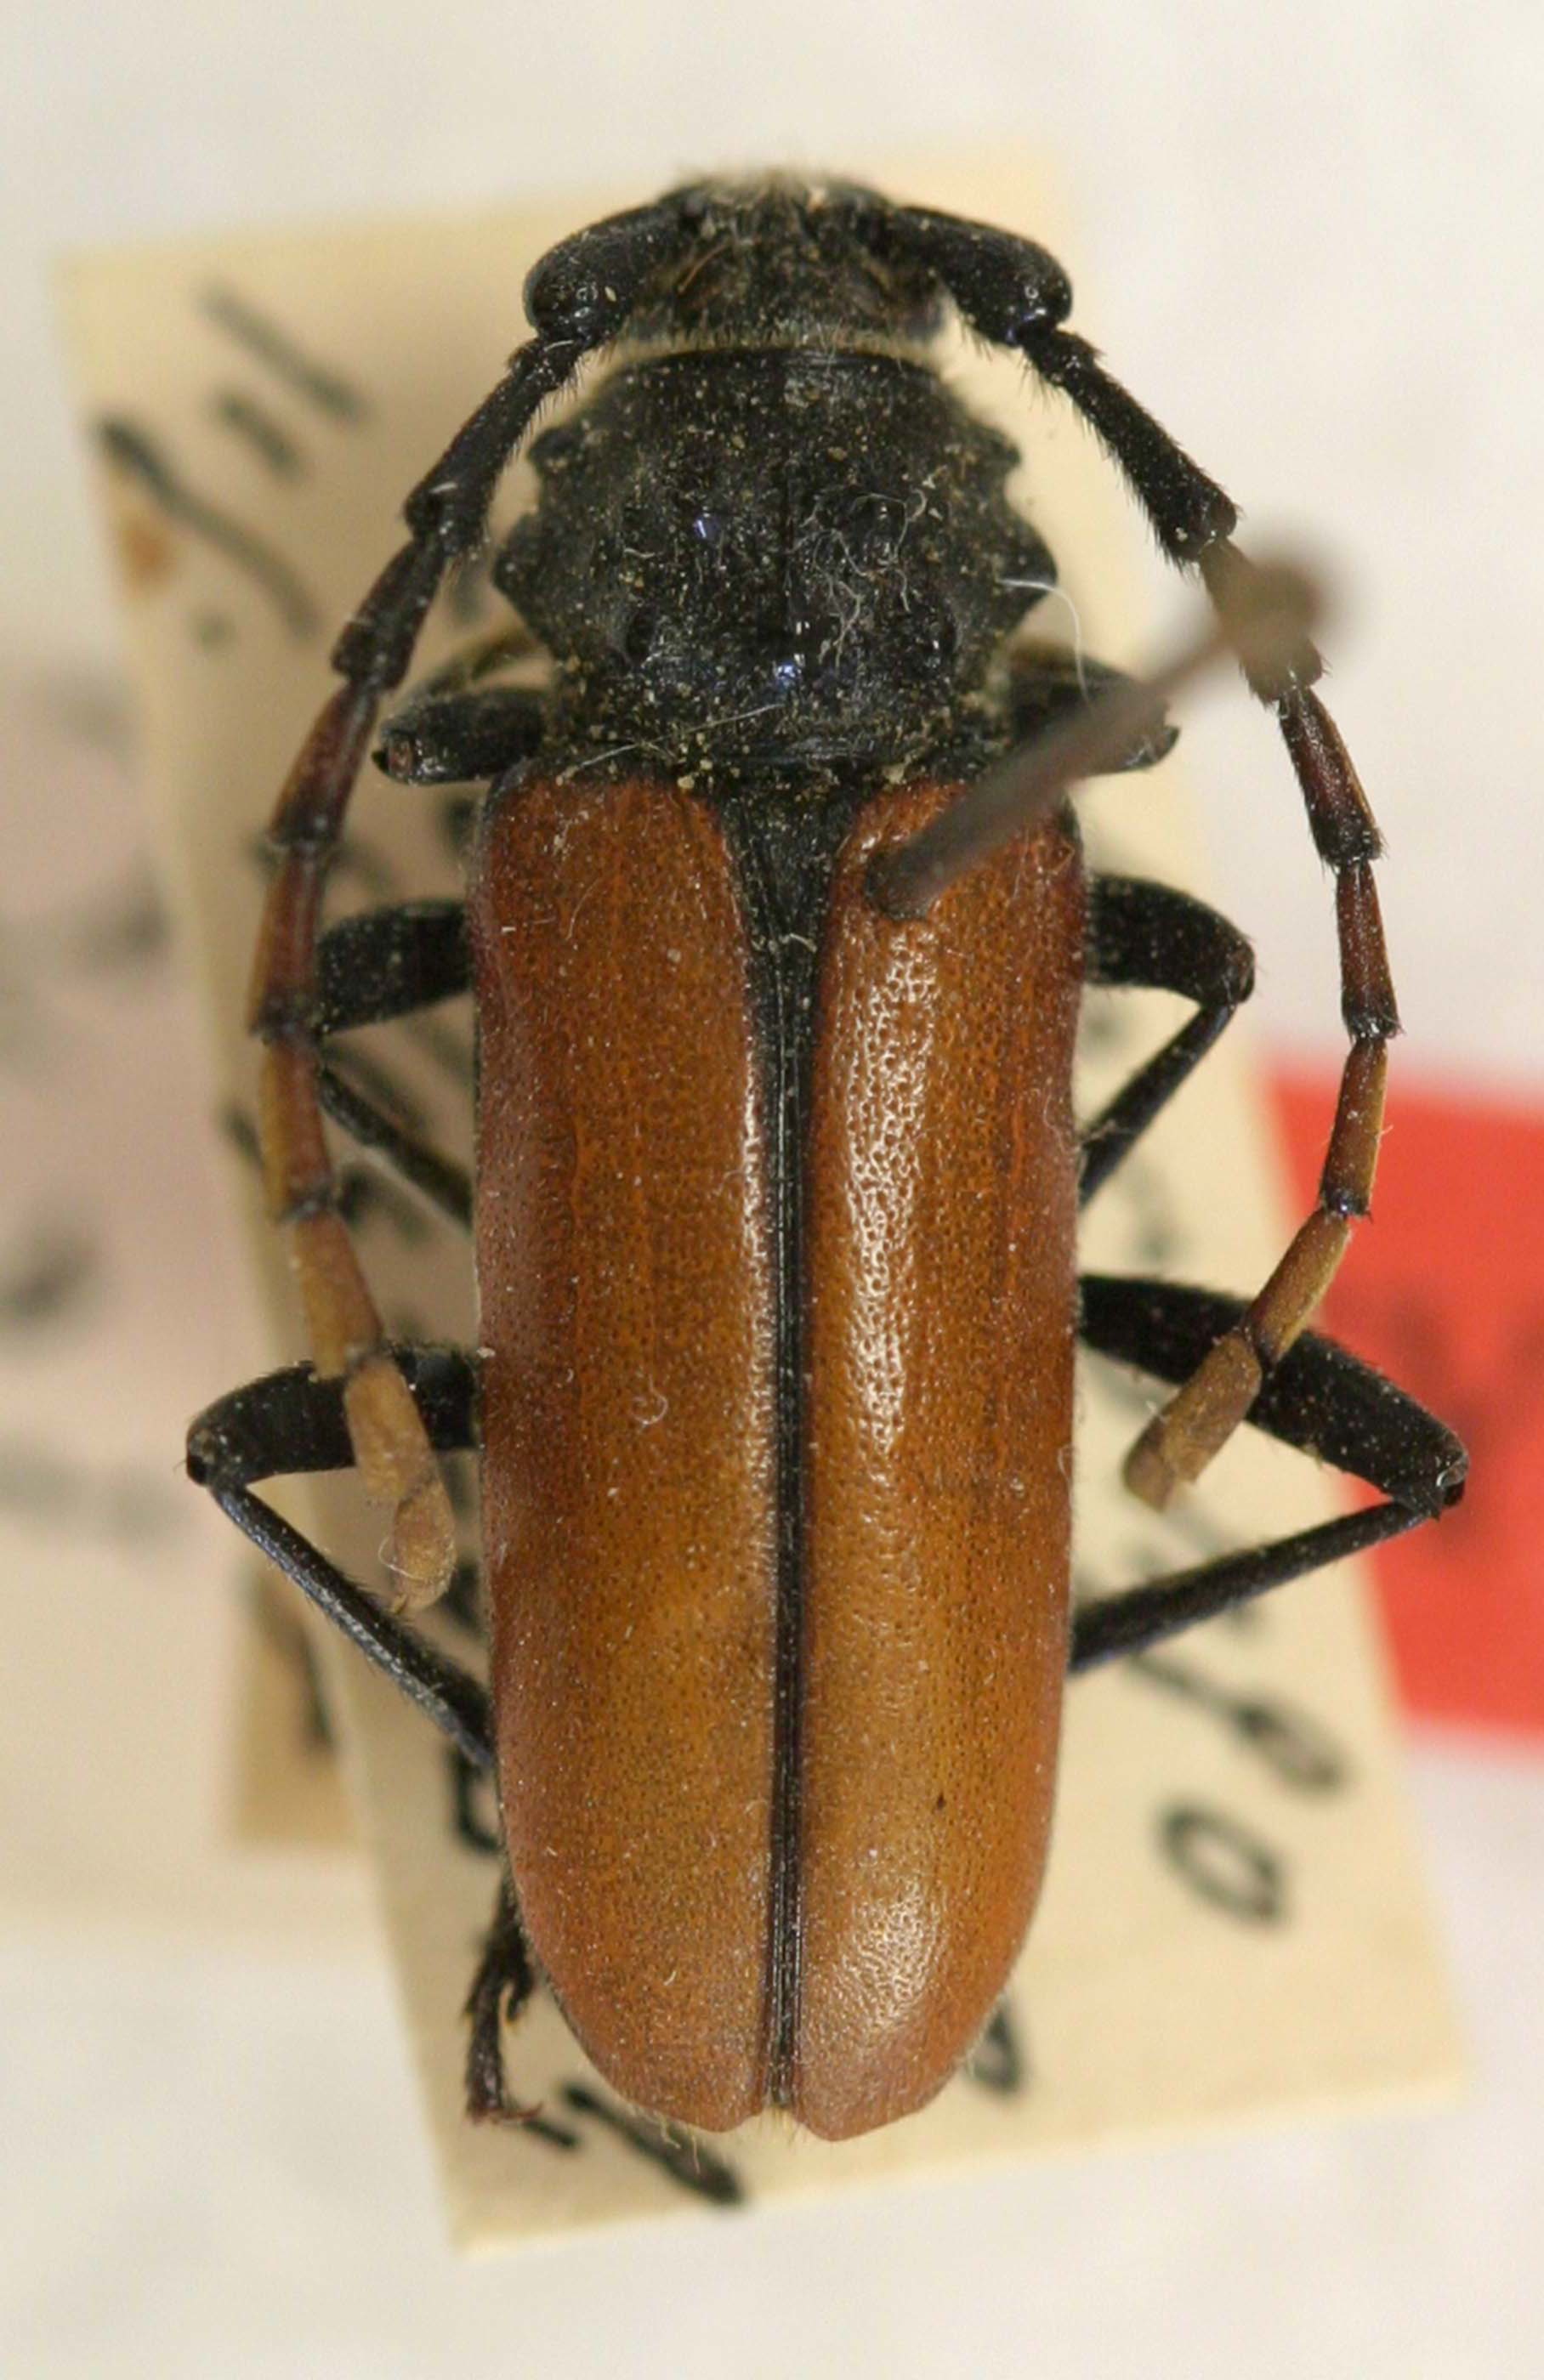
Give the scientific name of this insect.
Aegoidus pacificus
